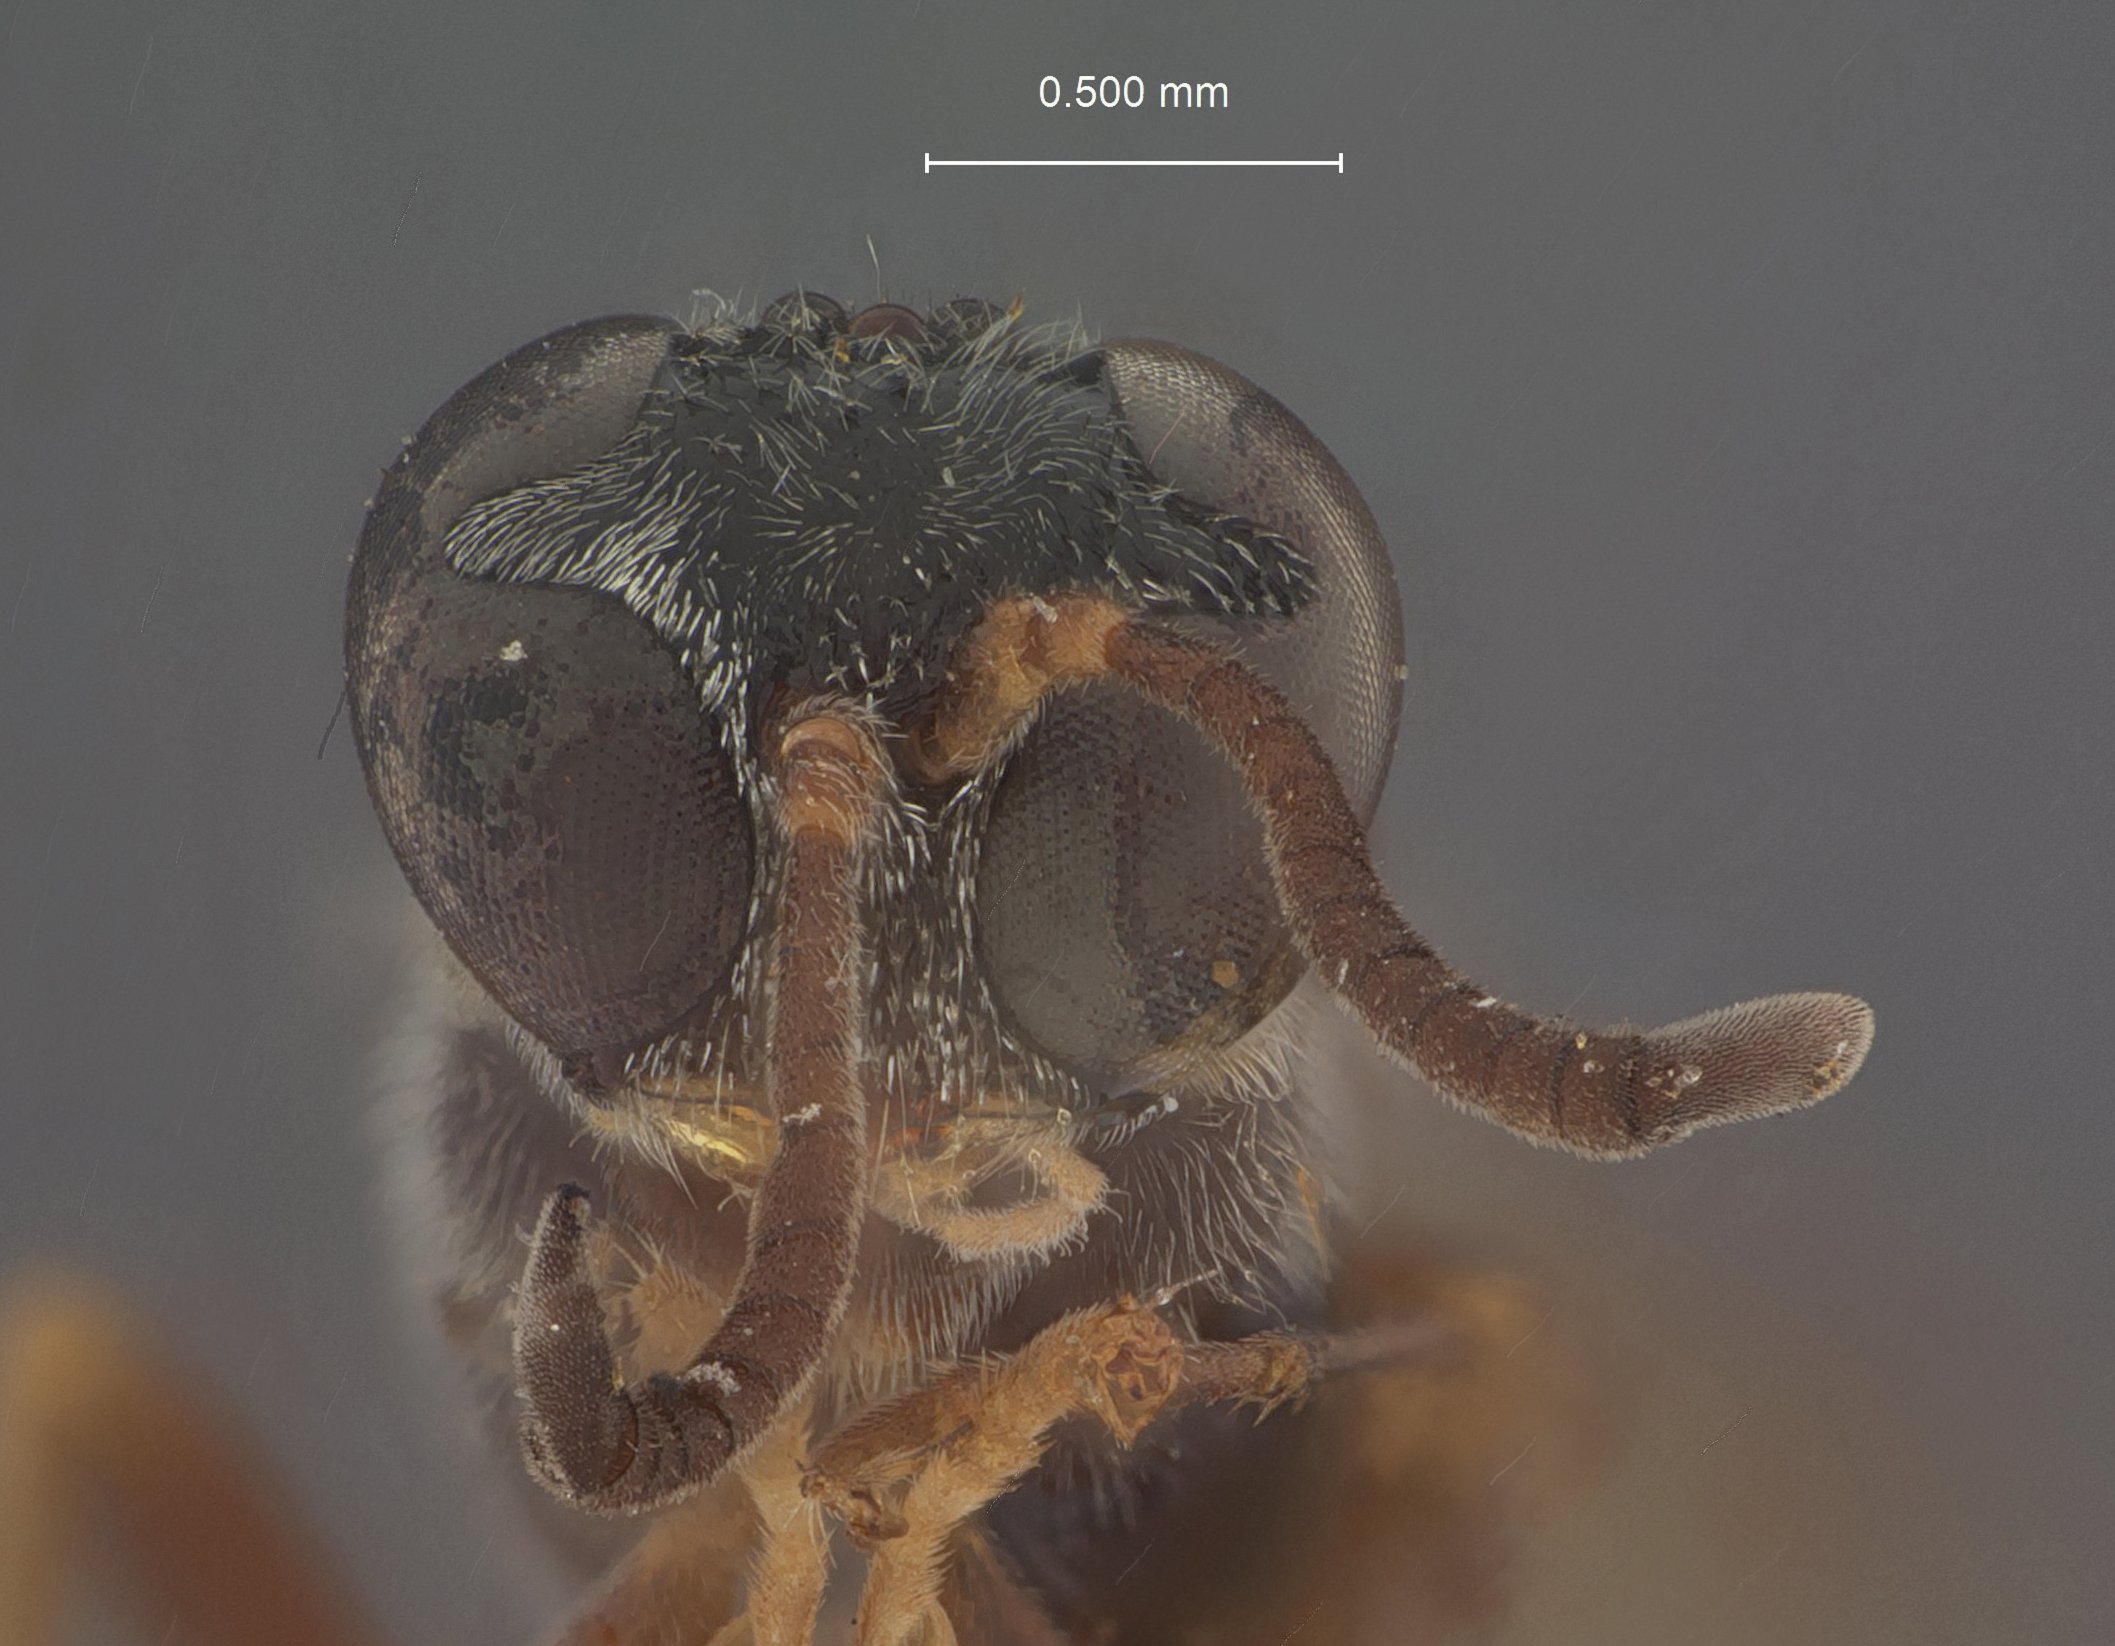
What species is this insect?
Trypoxylon urichi
